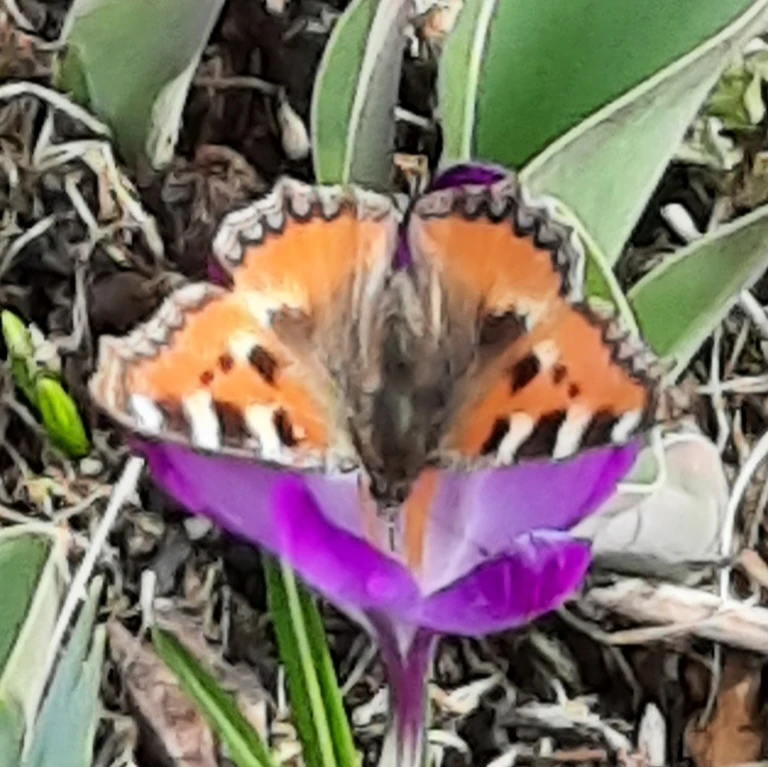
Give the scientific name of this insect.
Aglais urticae
